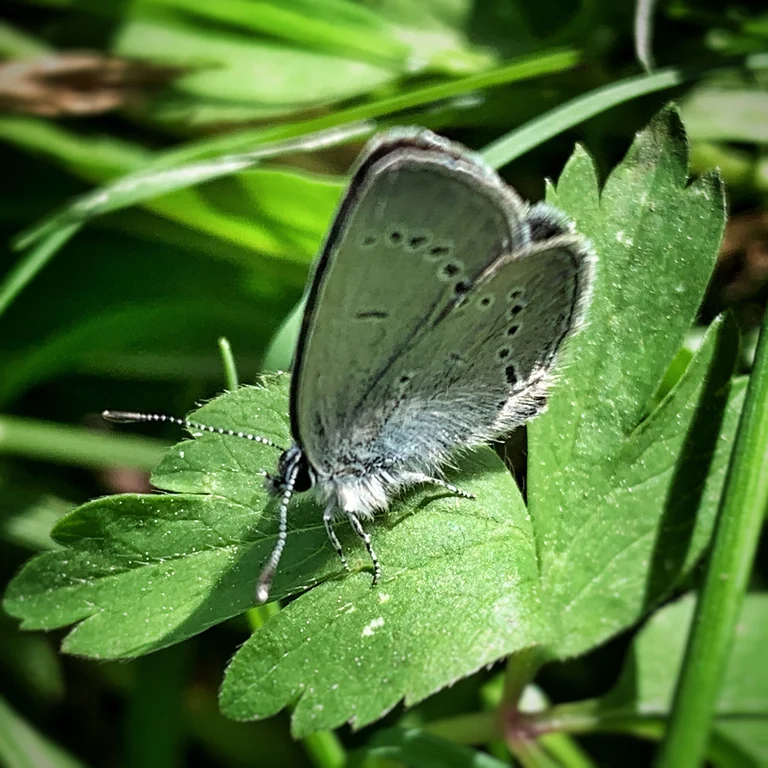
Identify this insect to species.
Cupido minimus
